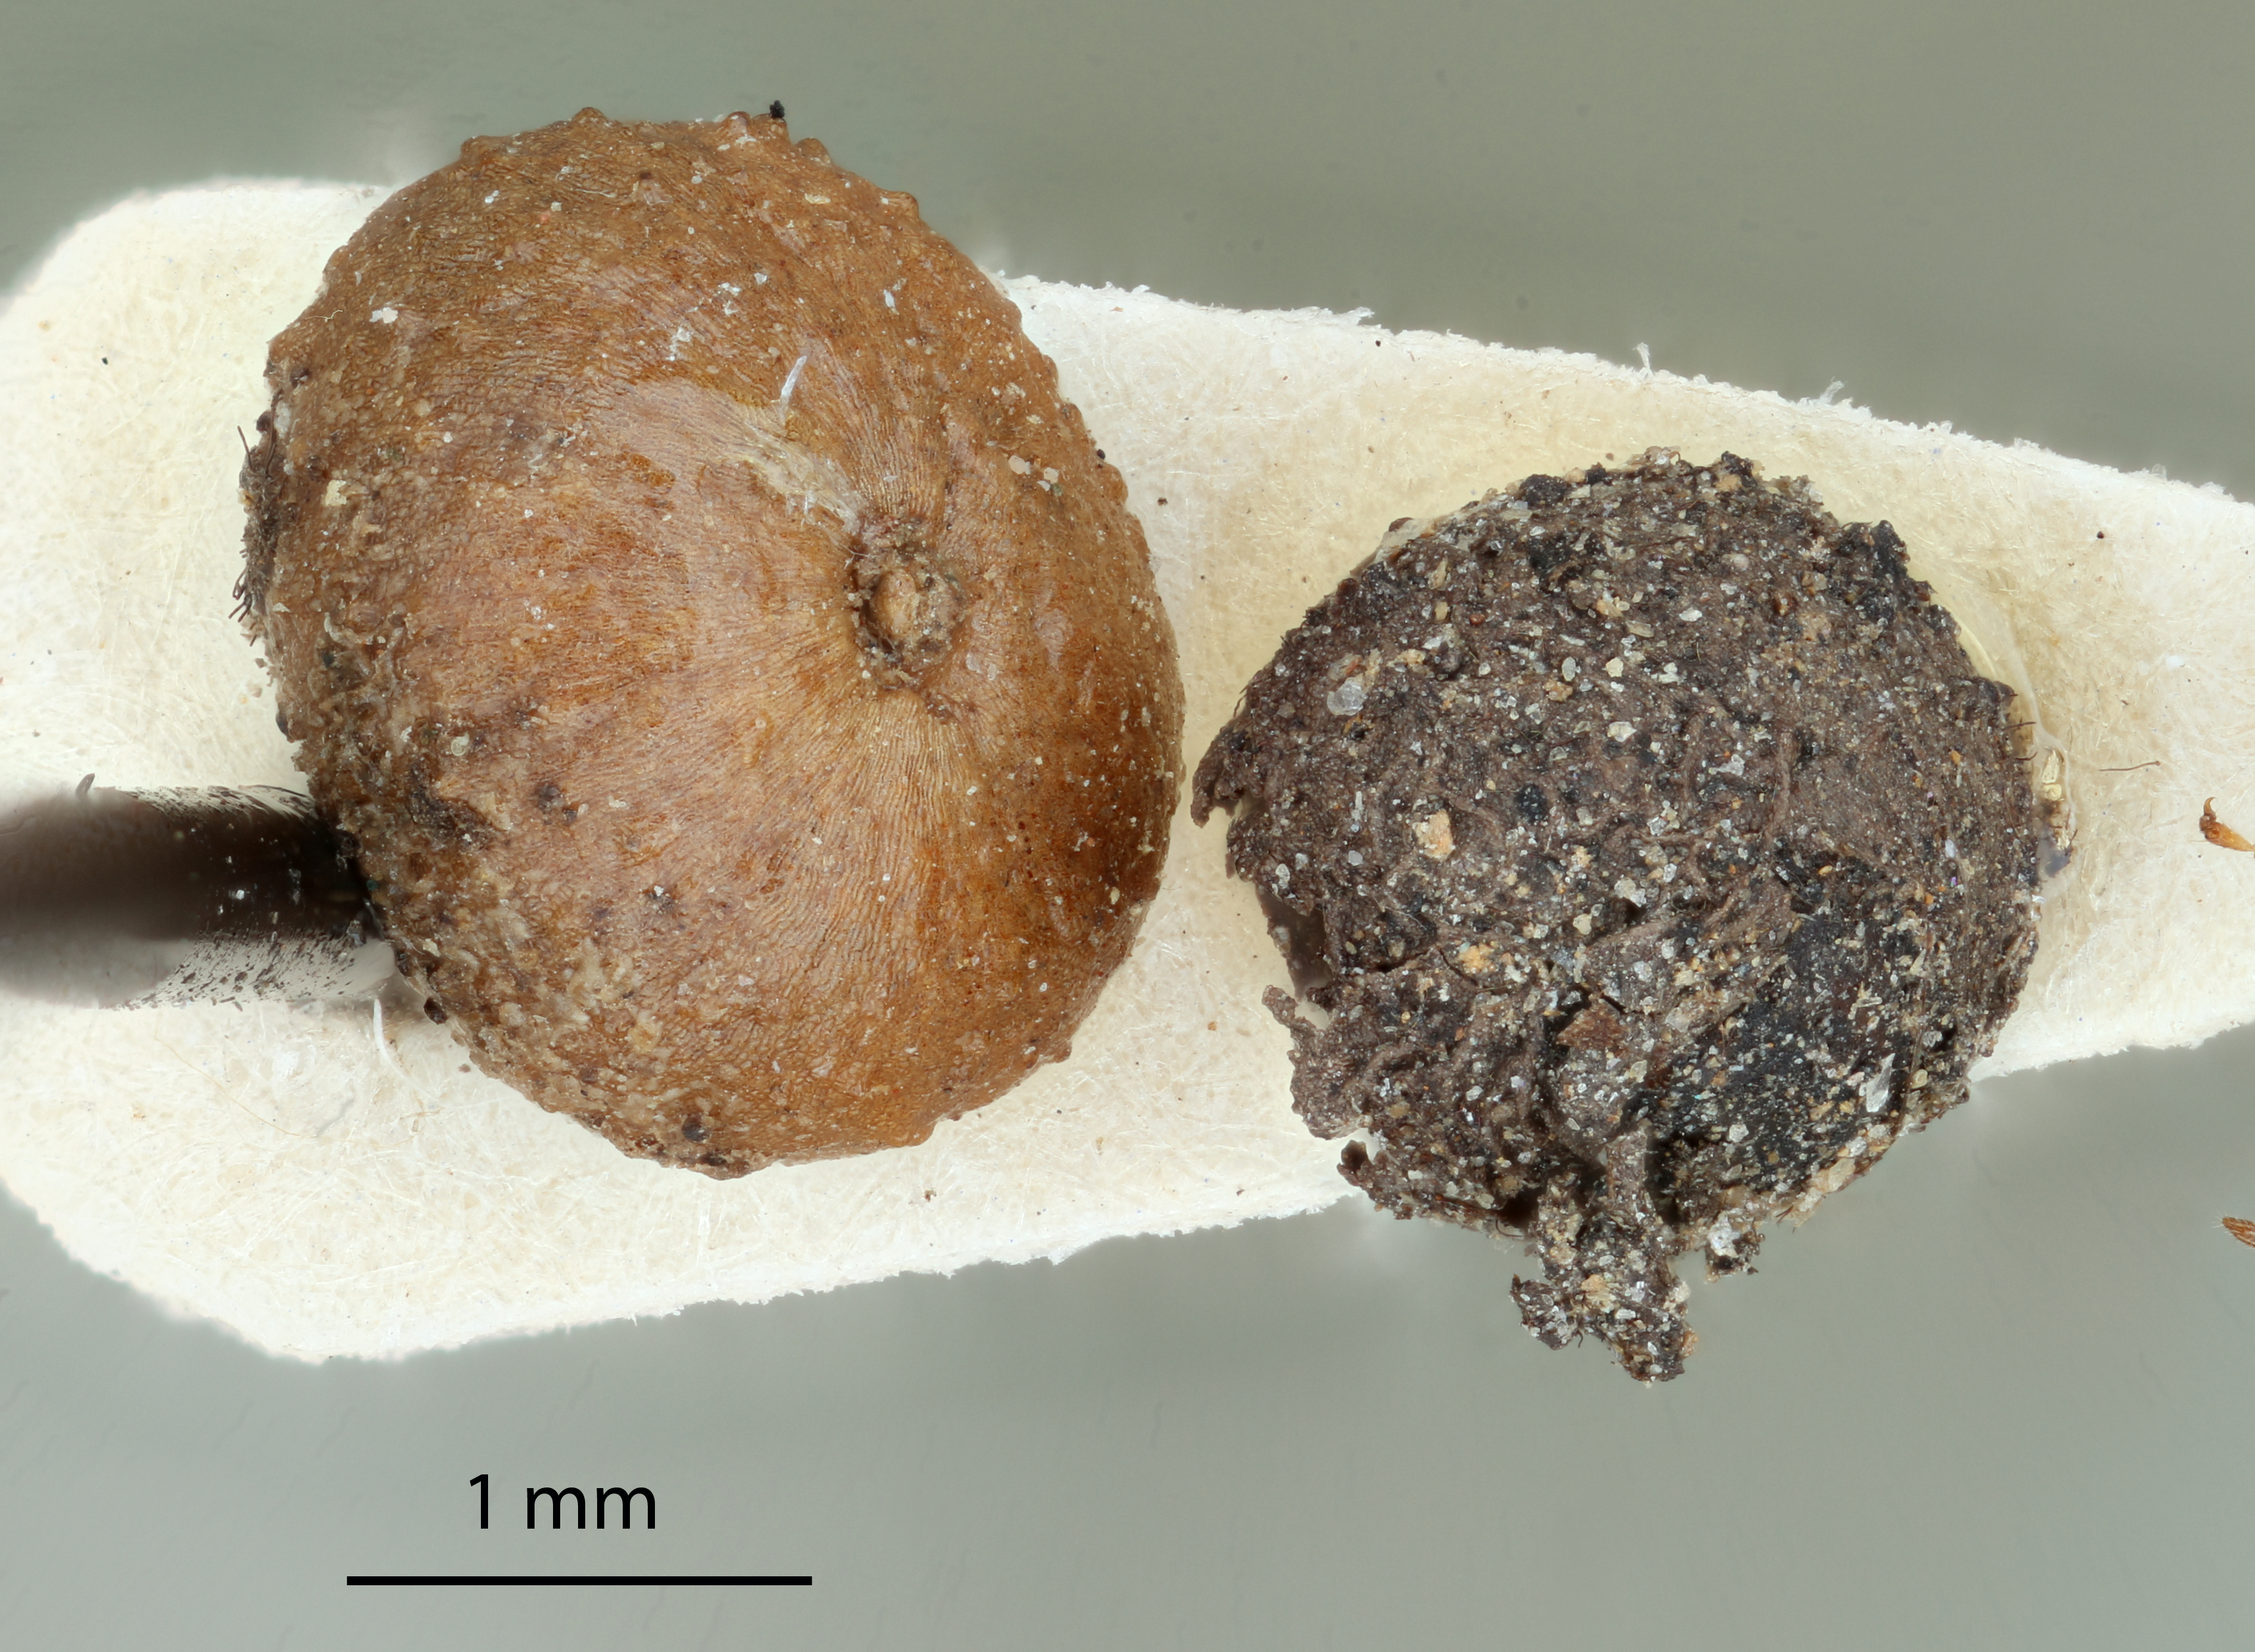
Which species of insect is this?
Dryocosmus minusculus
